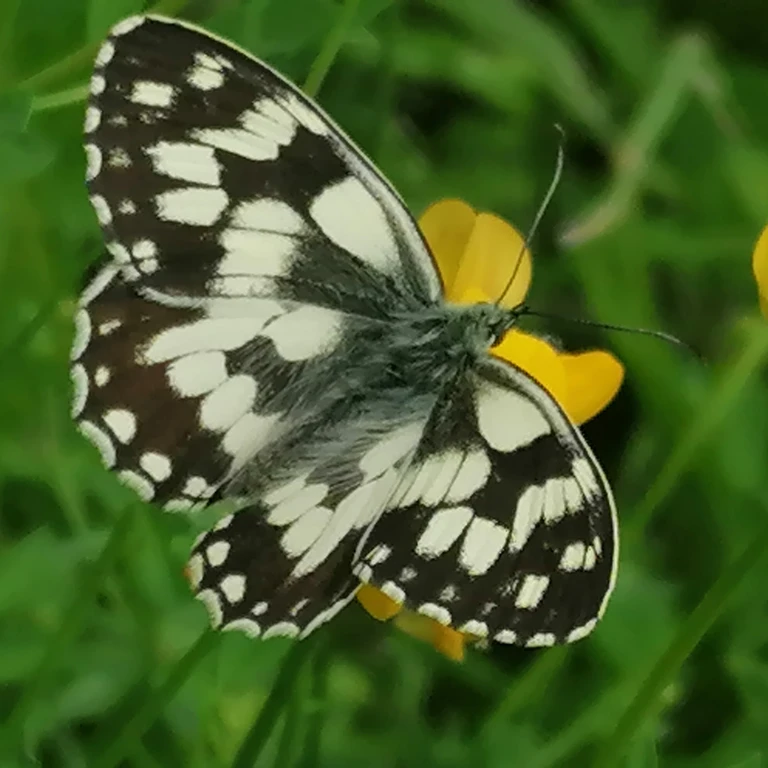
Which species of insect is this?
Melanargia galathea
